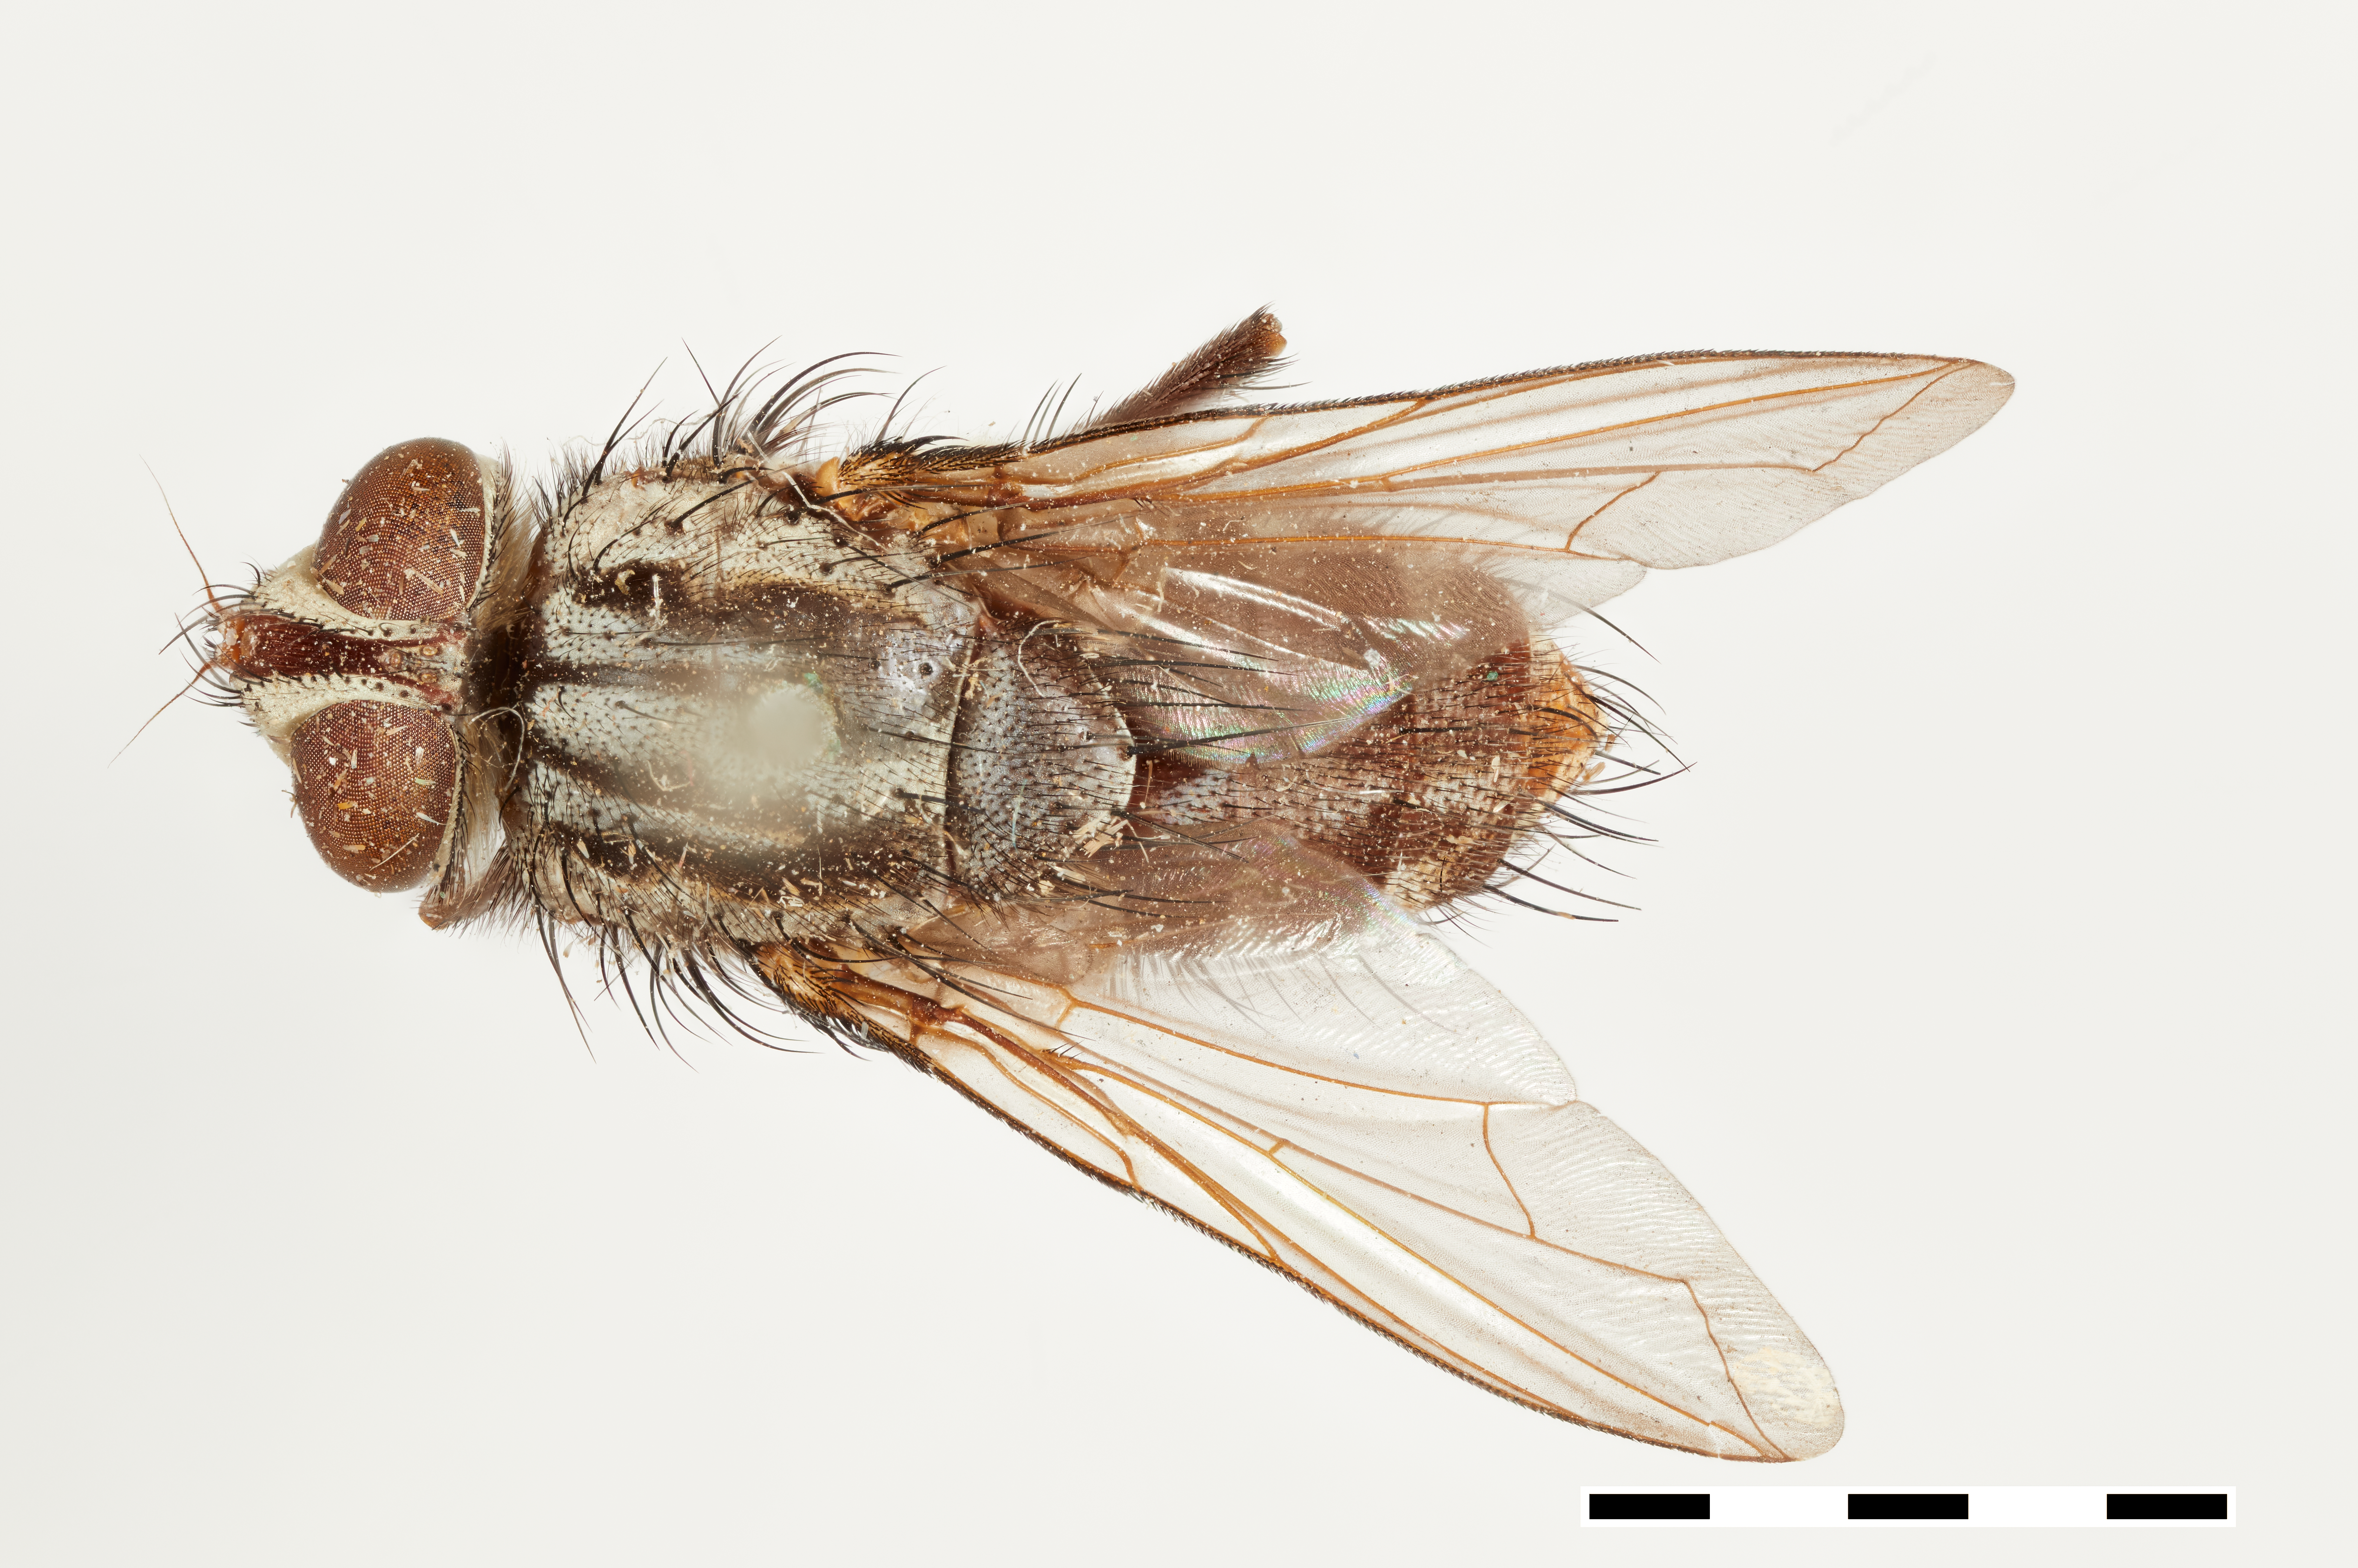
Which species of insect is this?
Masiphya aurigera
